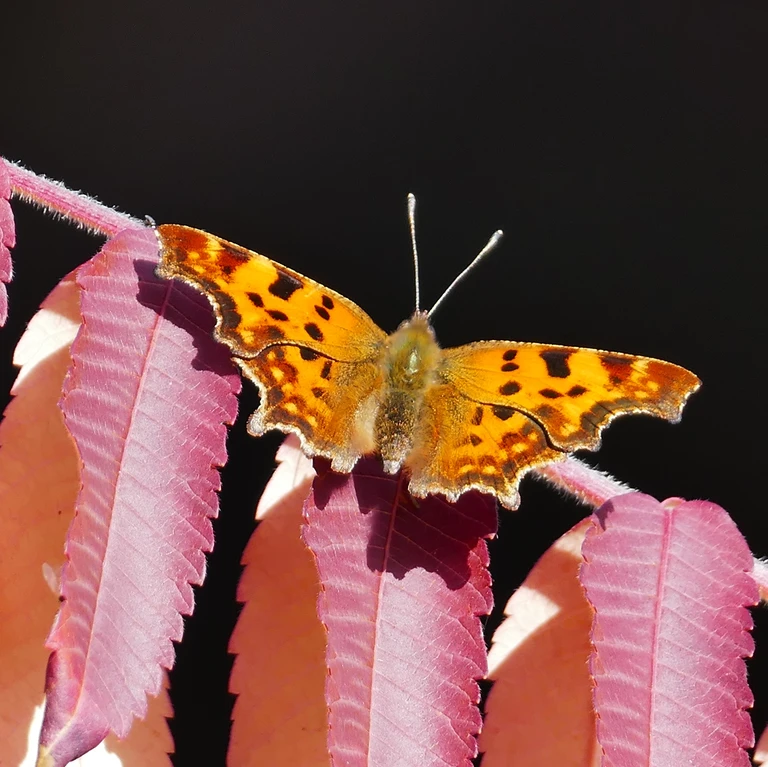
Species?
Polygonia c-album
